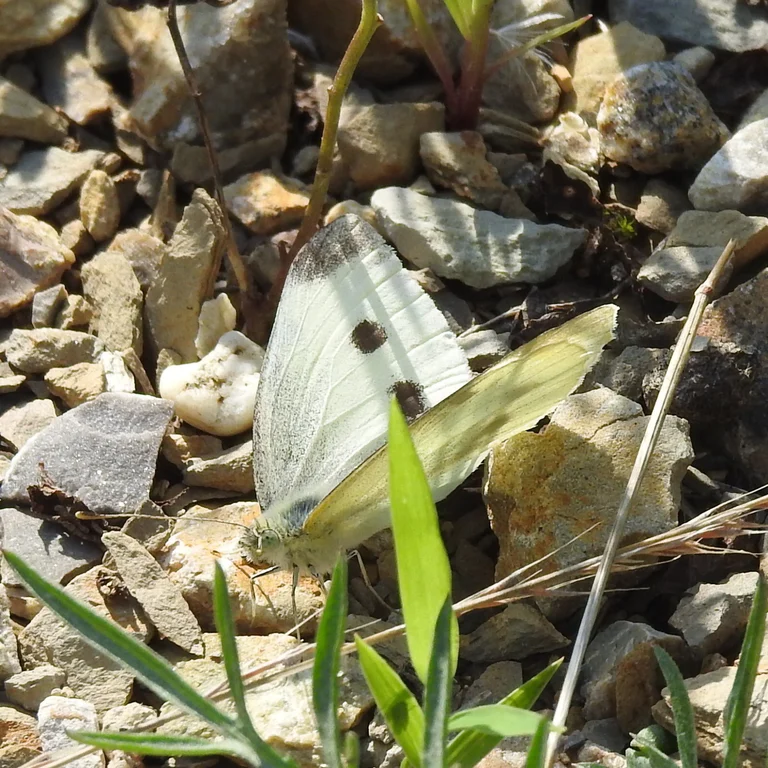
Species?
Pieris rapae
